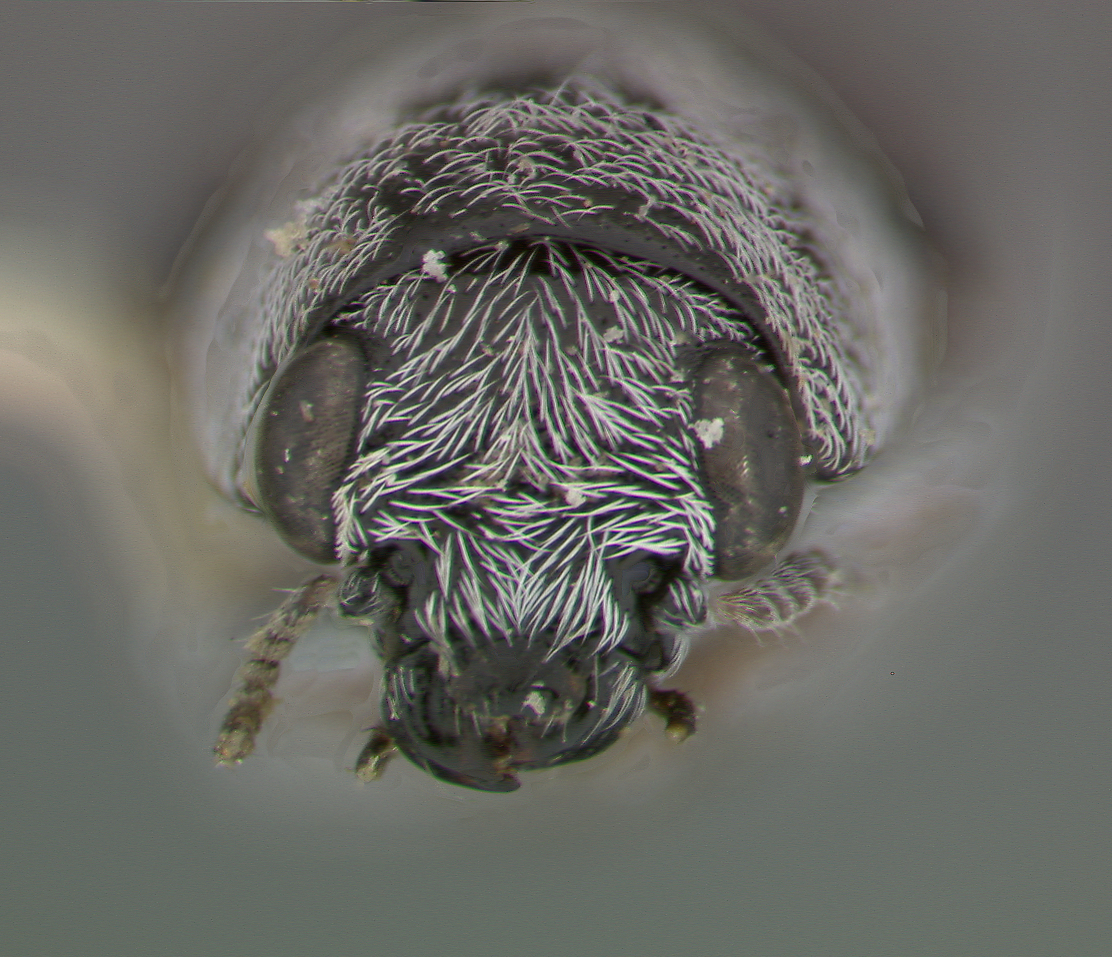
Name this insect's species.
Euryscopa robustella
